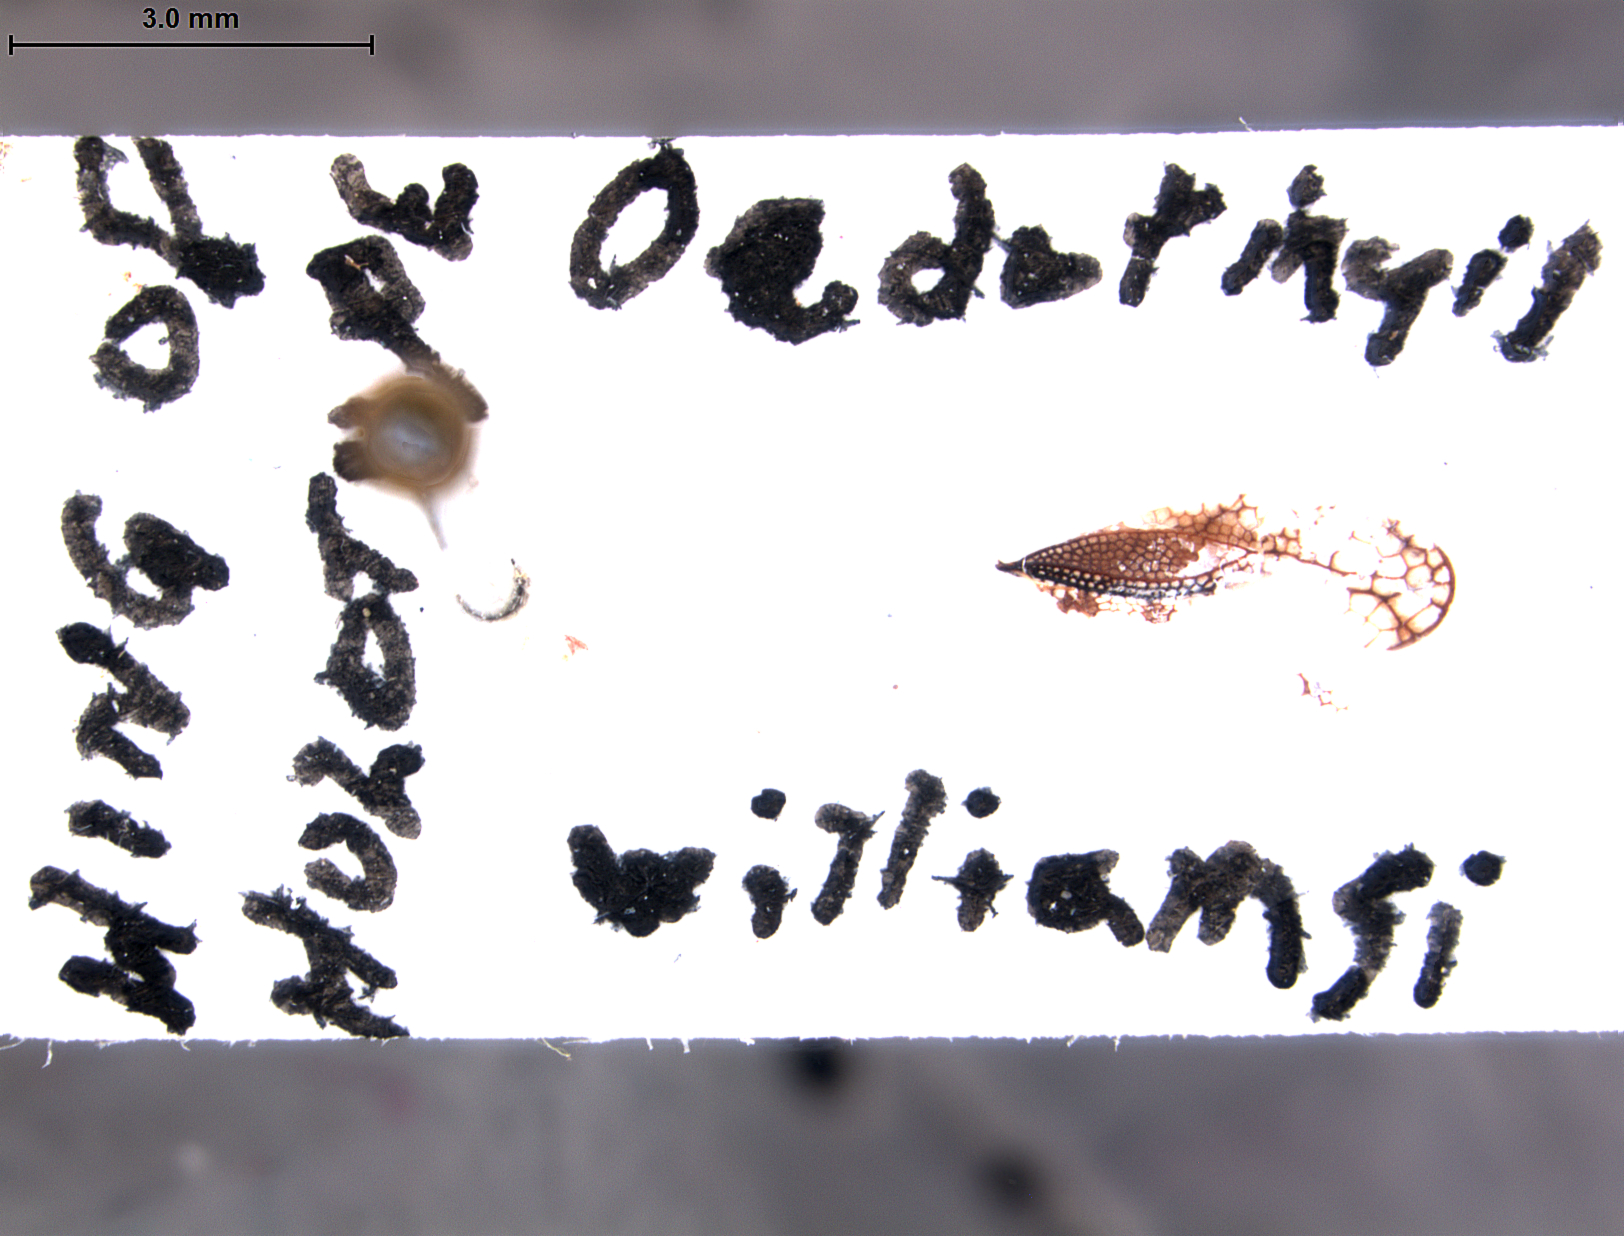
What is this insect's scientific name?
Australotingis williamsi
